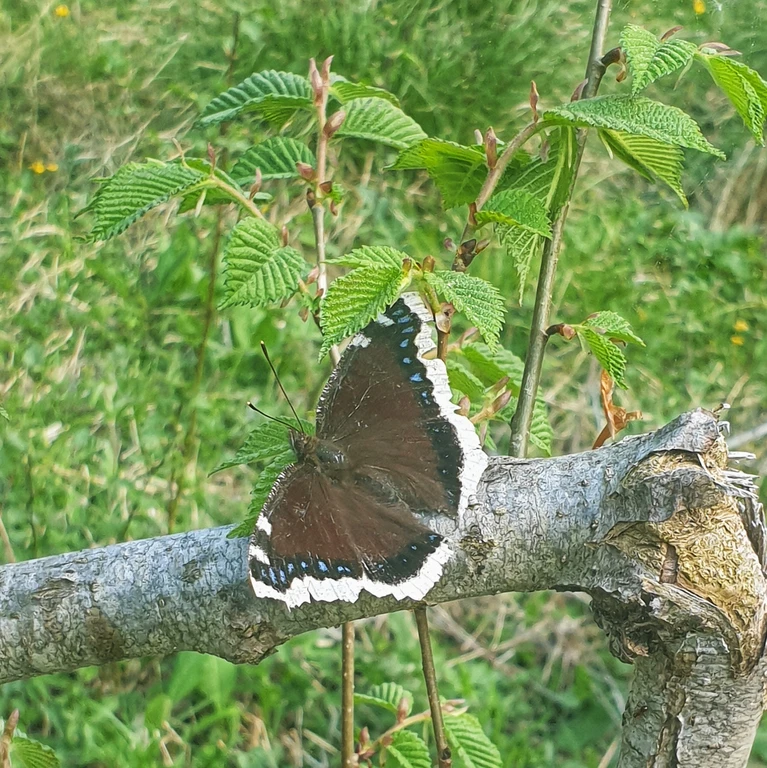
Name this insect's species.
Nymphalis antiopa
